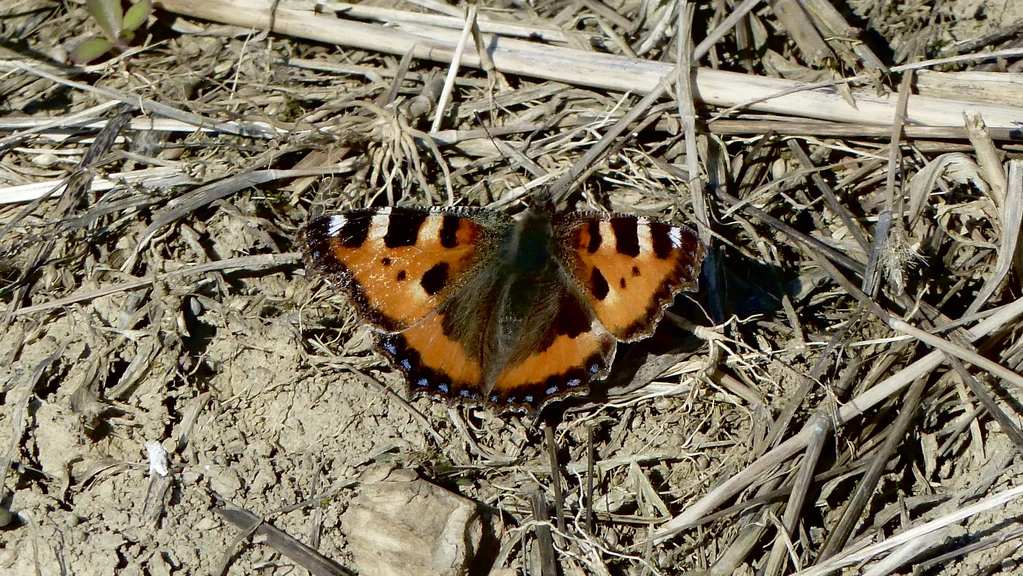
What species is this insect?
Aglais urticae
